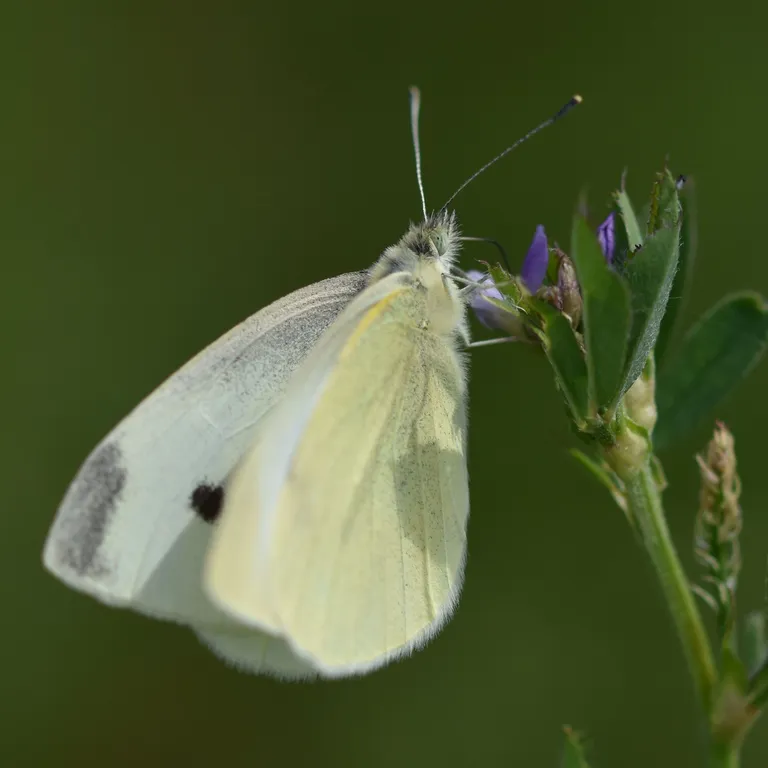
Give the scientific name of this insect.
Pieris rapae
